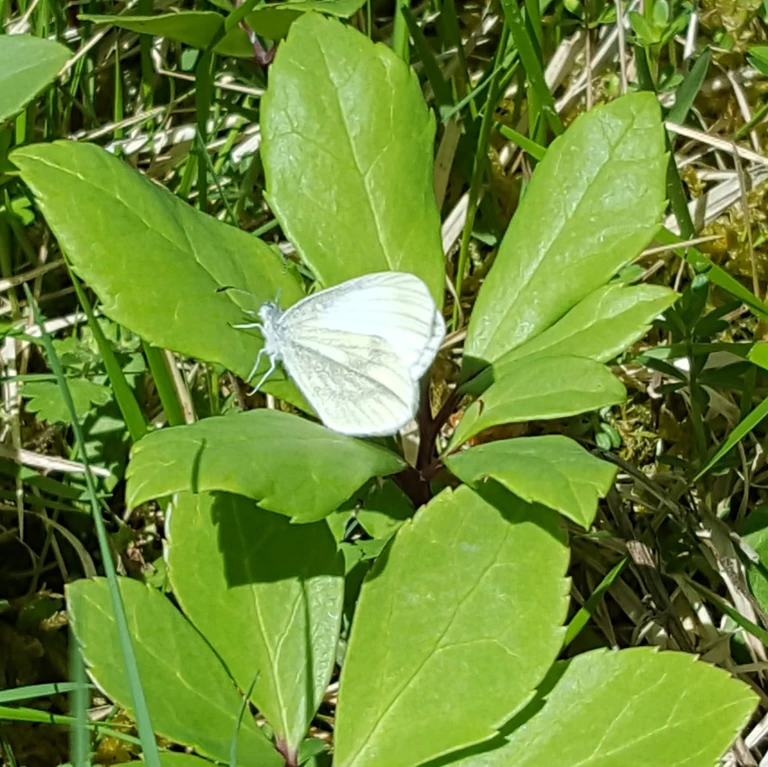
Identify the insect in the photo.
Leptidea sinapis/juvernica
